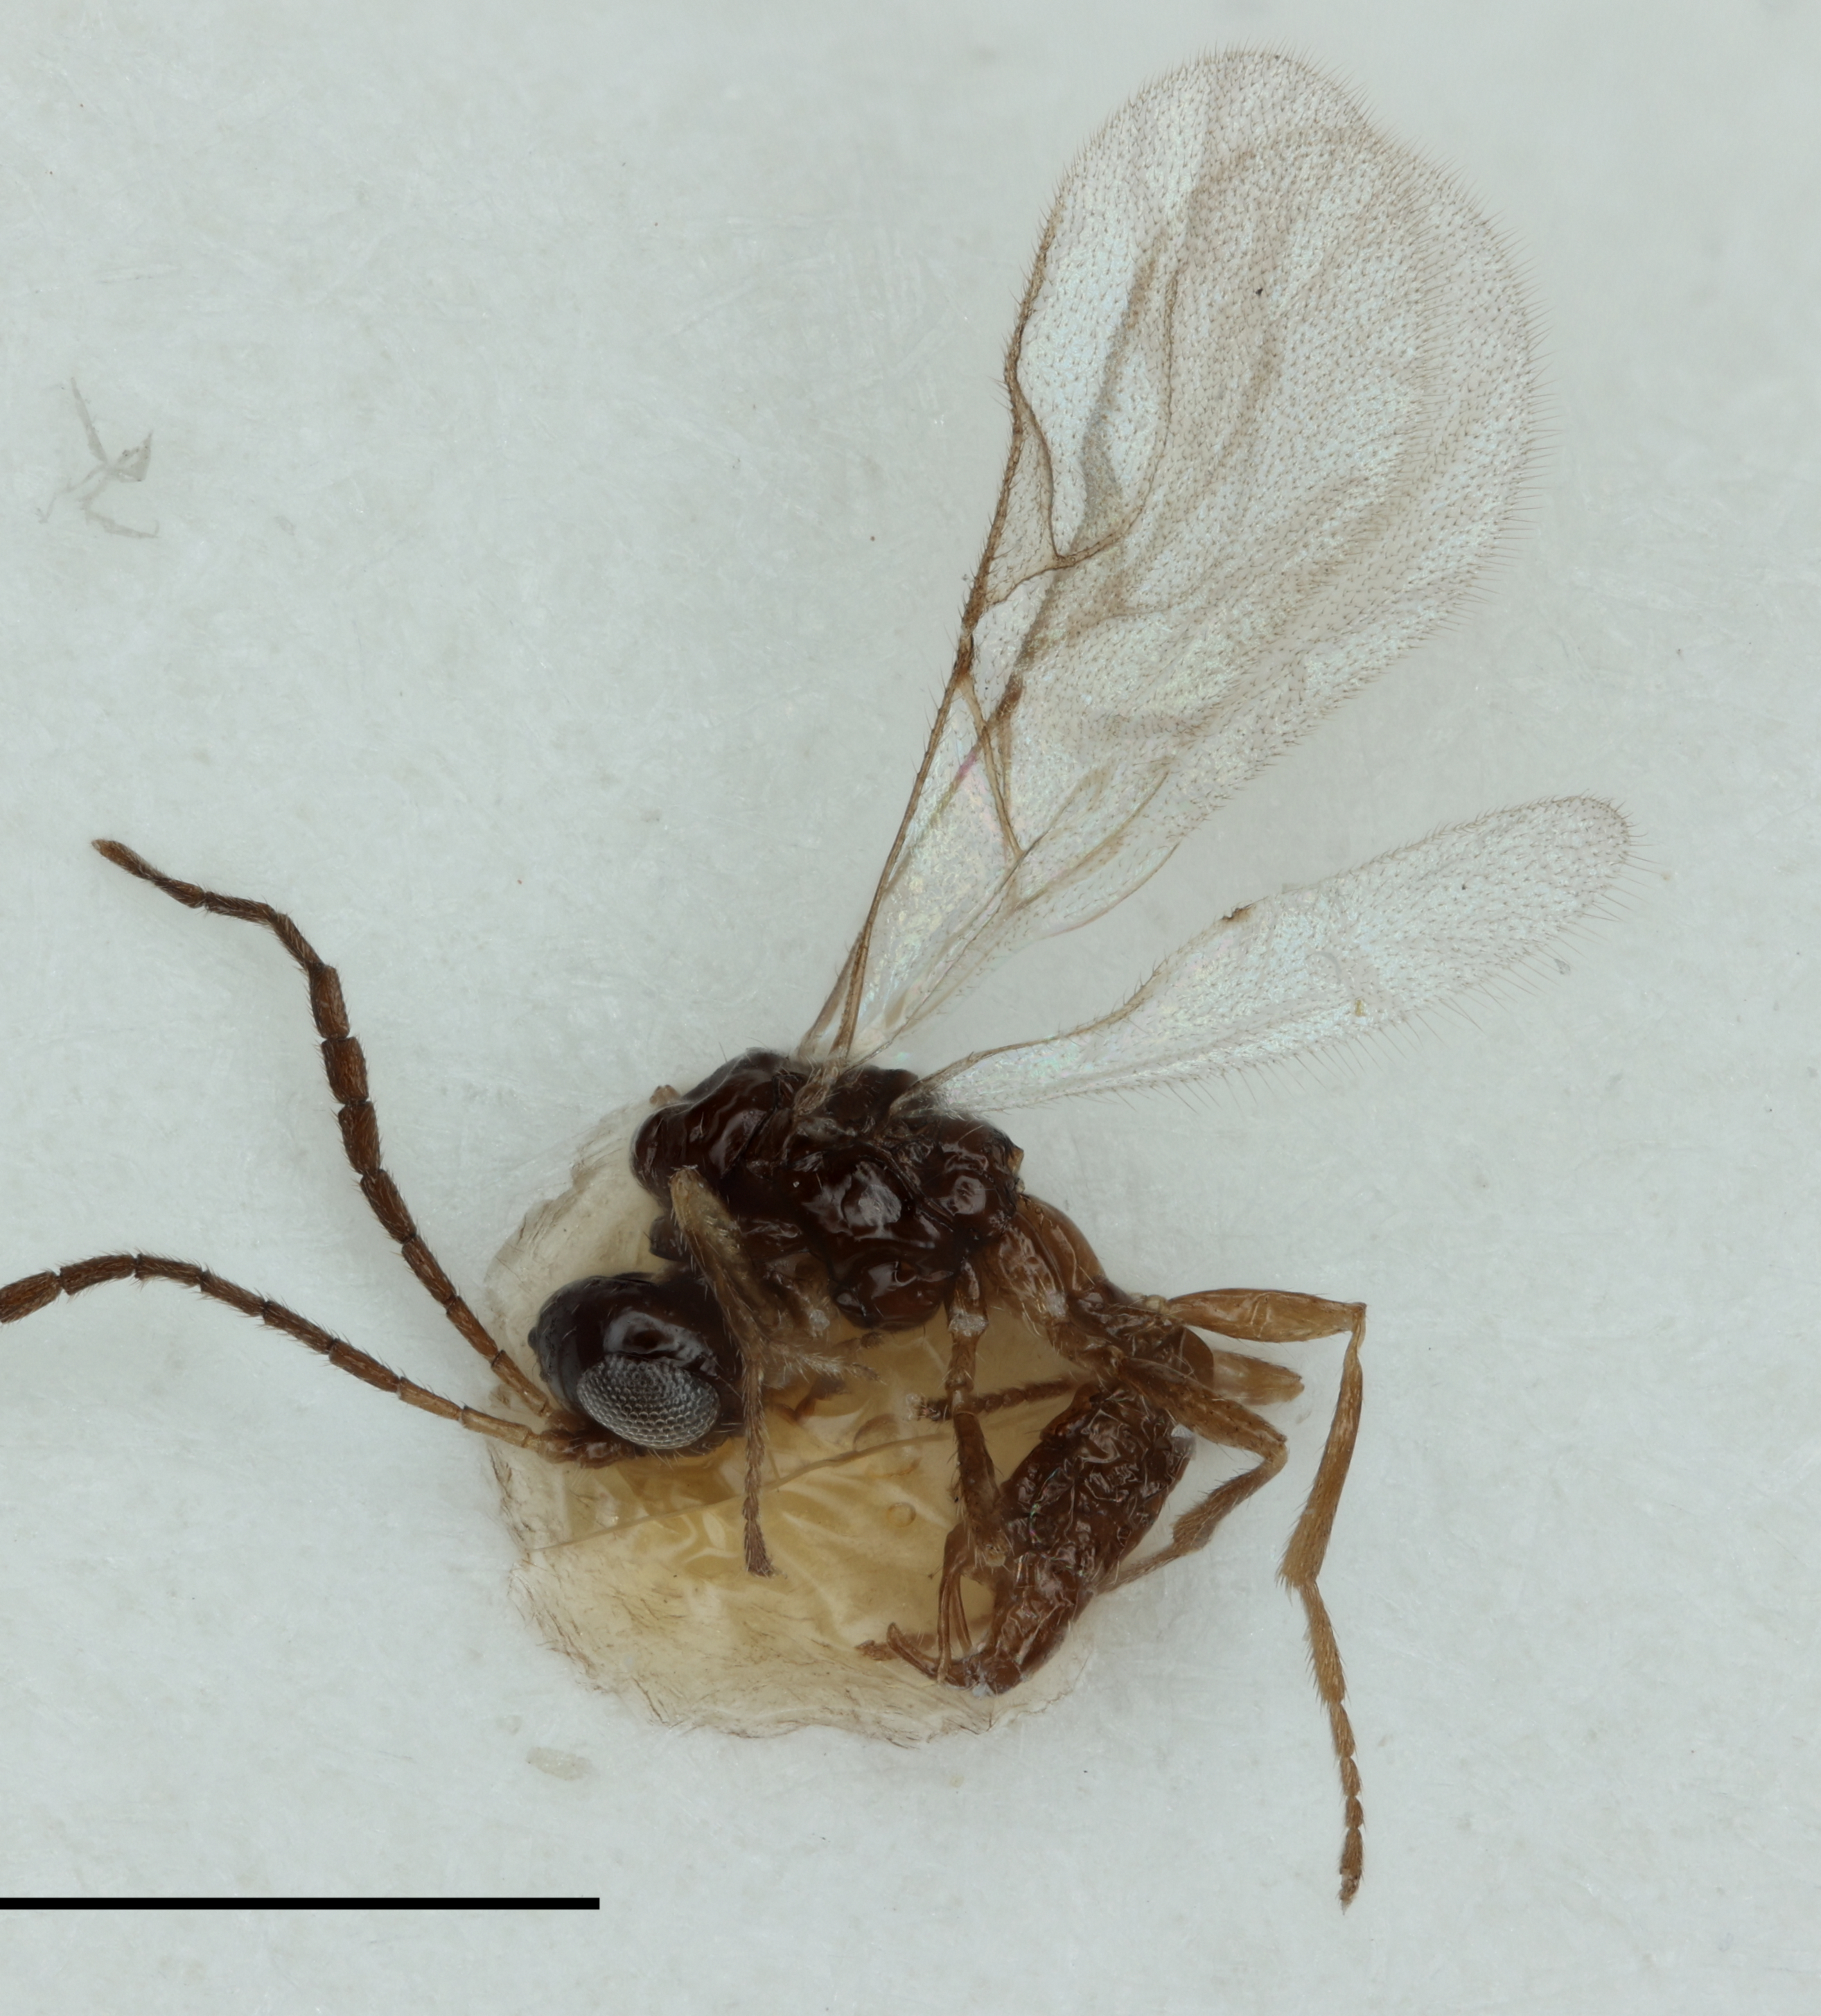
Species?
Betuloxys alnicolus
